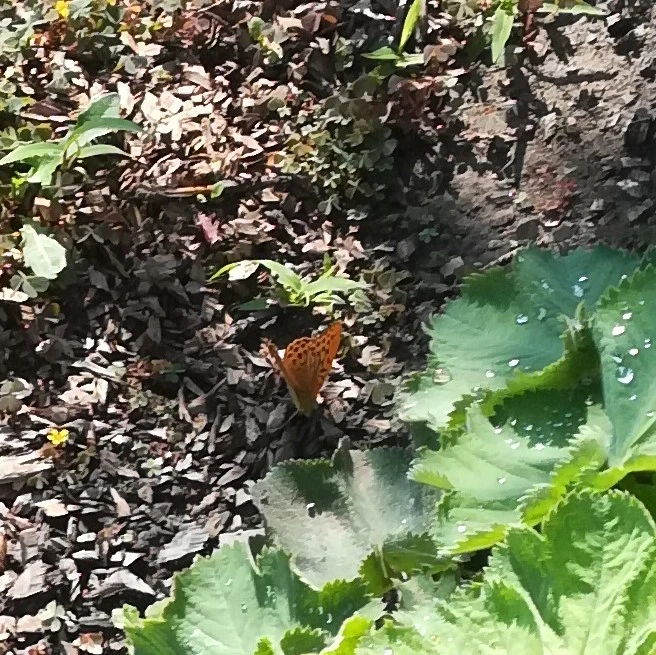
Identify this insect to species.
Argynnis paphia
